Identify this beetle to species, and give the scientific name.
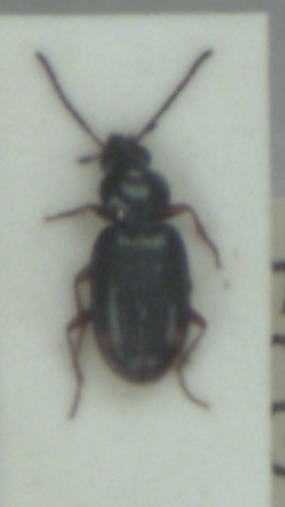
Bembidion biguttatum
